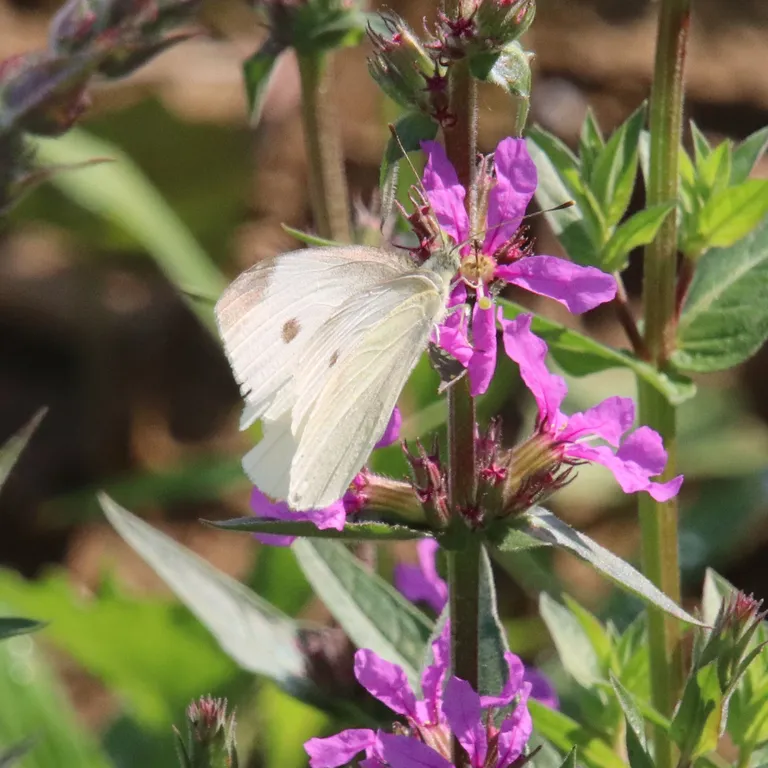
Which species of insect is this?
Pieris rapae
